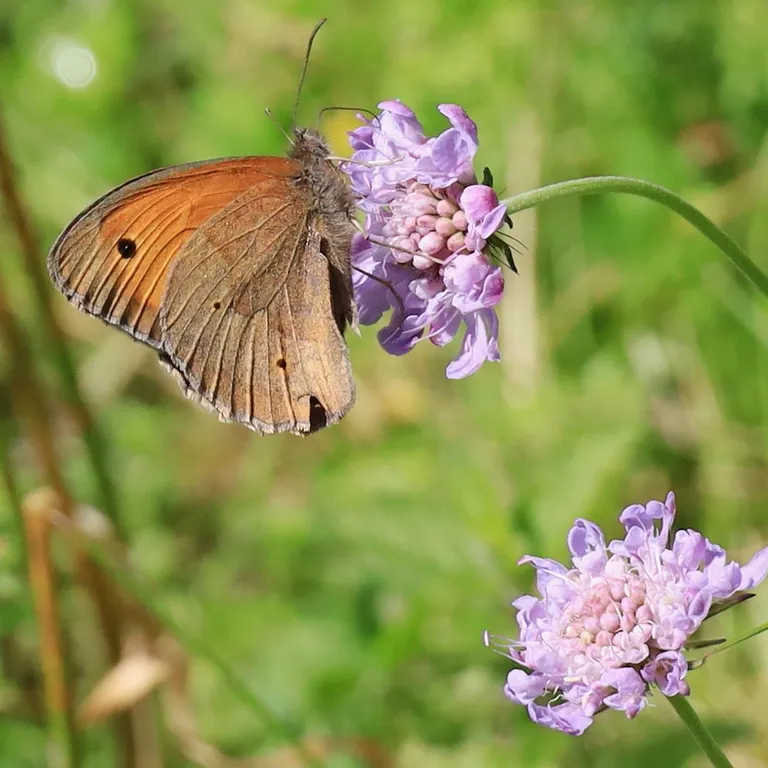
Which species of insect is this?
Maniola jurtina
